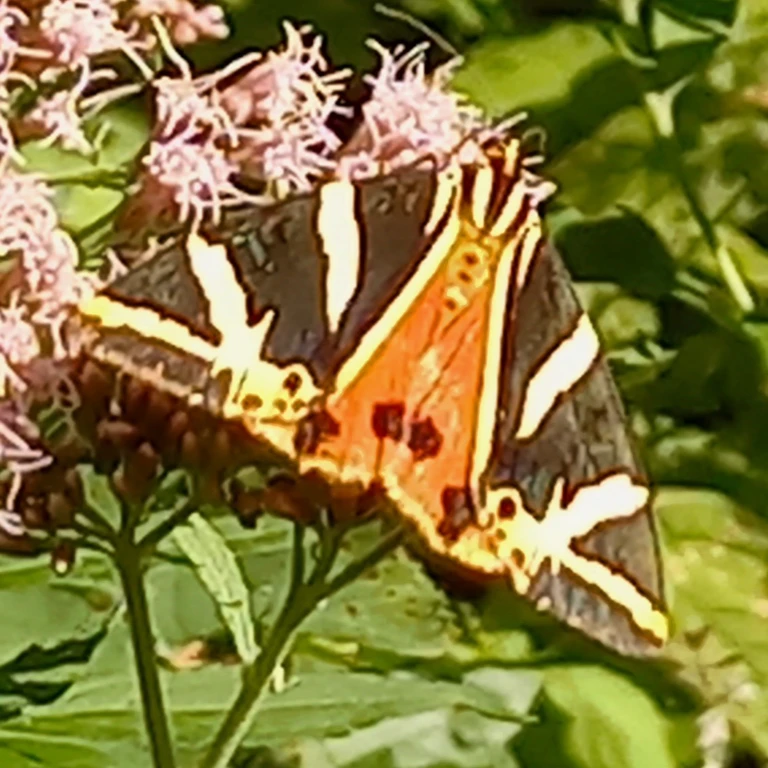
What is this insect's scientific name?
Euplagia quadripunctaria
